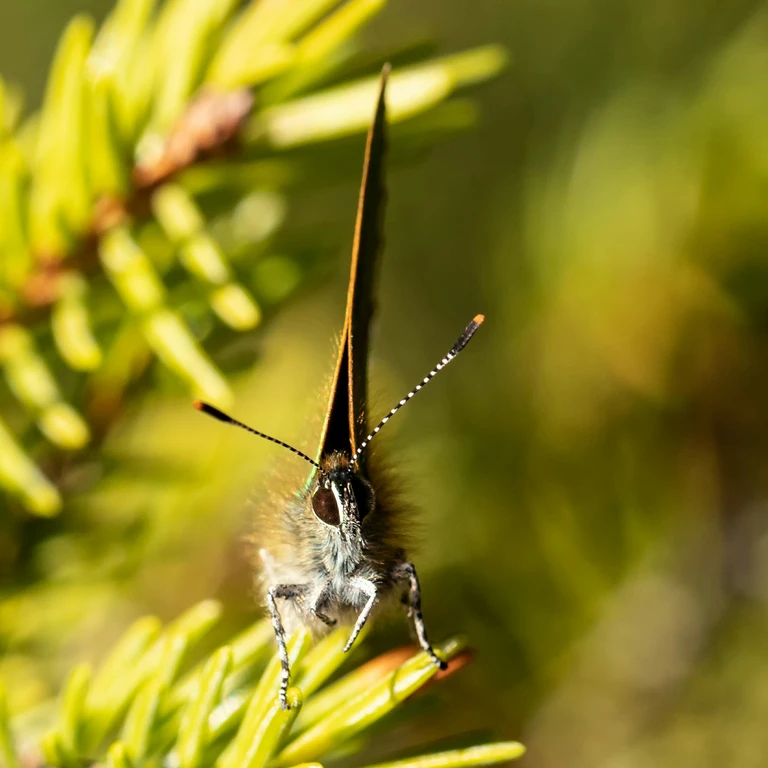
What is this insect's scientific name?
Callophrys rubi
